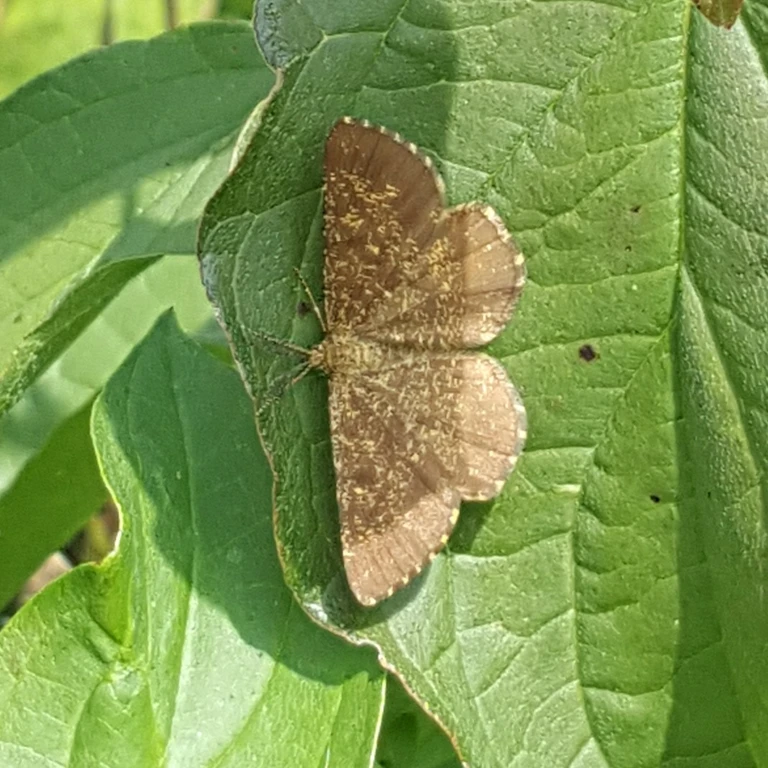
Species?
Ematurga atomaria
